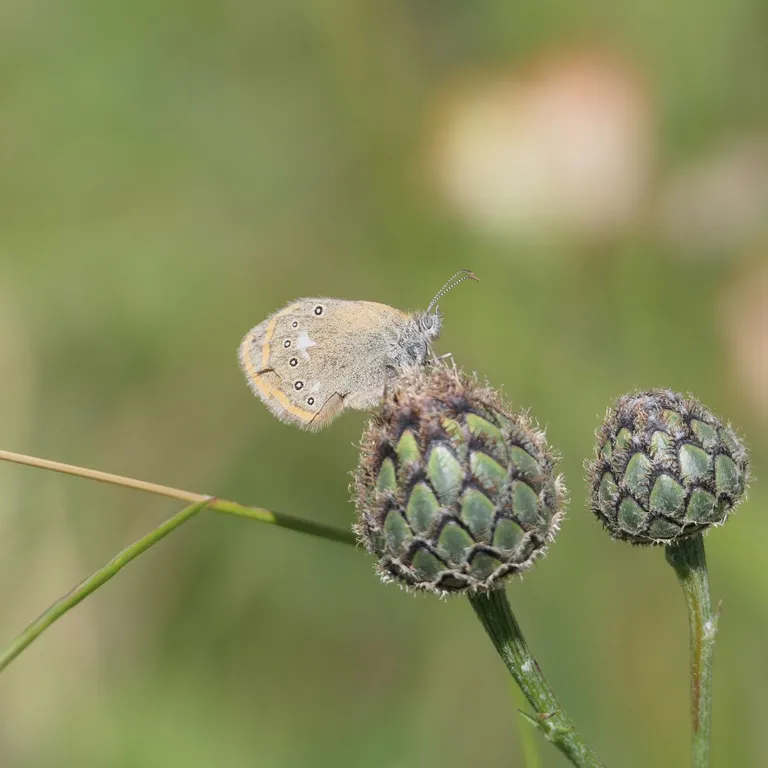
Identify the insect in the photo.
Coenonympha glycerion (also Coenonympha iphis)
